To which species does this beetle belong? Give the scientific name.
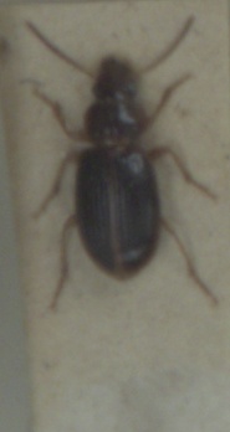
Bradycellus sharpi
